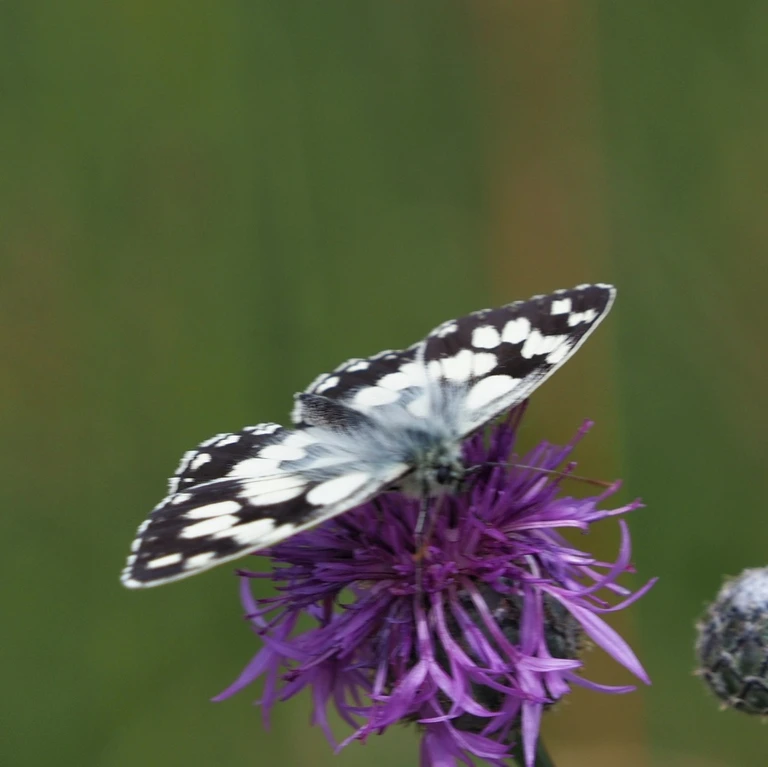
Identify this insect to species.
Melanargia galathea
